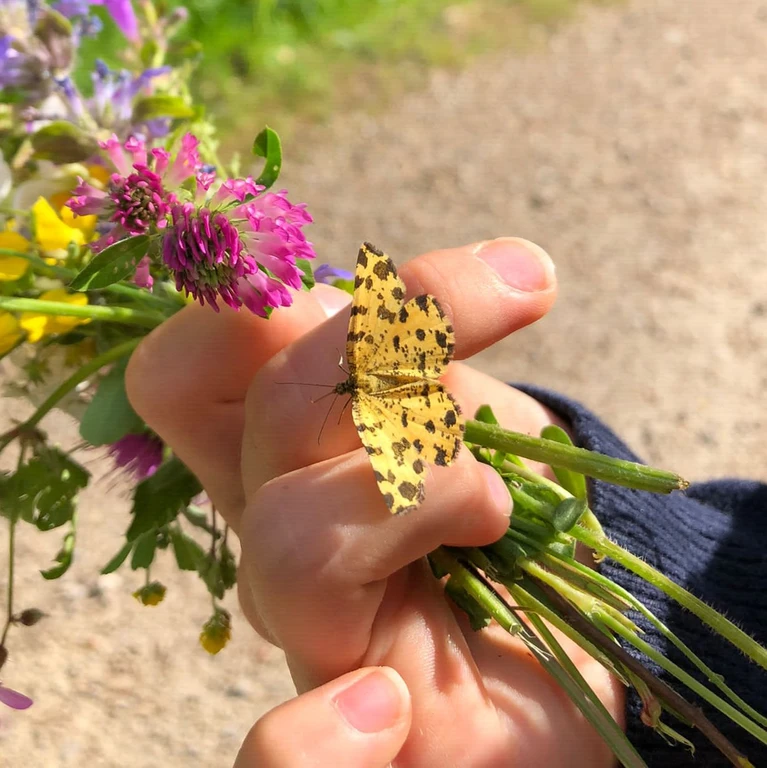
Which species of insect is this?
Pseudopanthera macularia
